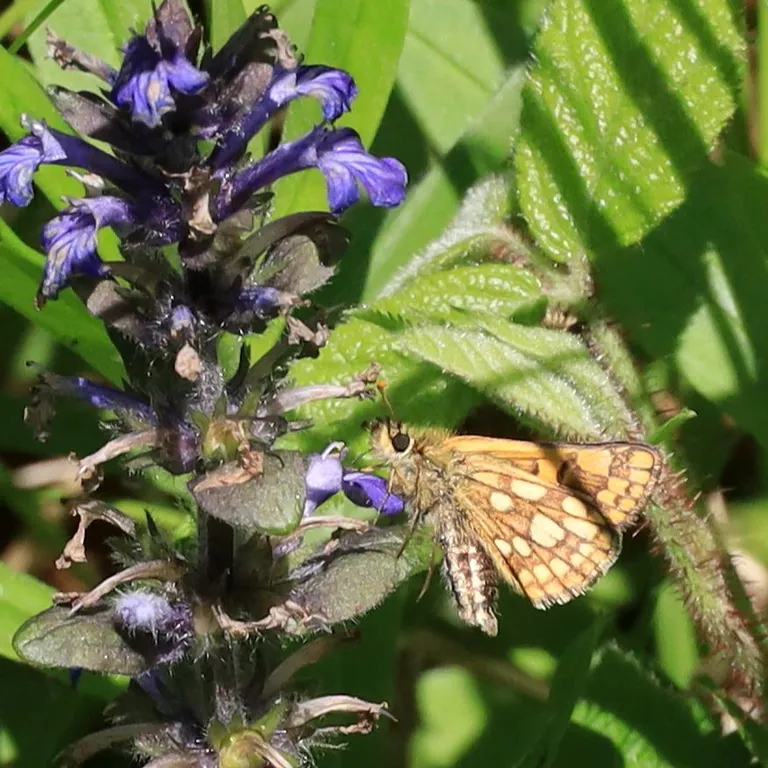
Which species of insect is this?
Carterocephalus palaemon
